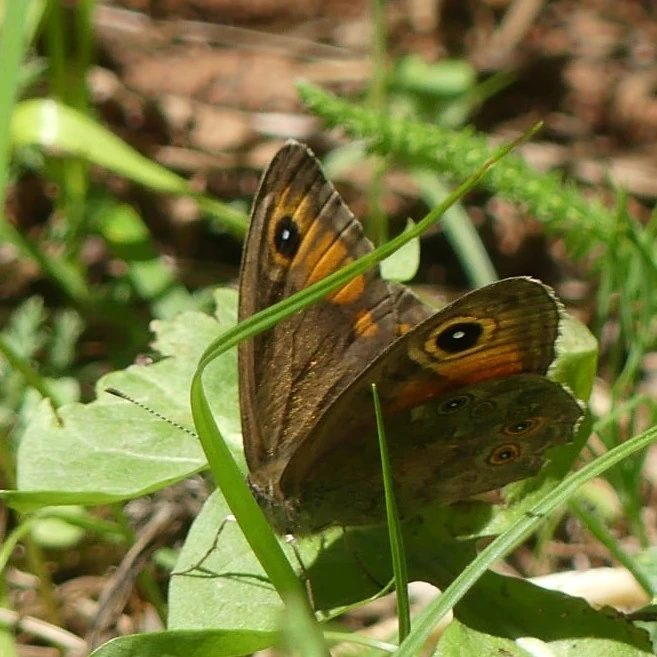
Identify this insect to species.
Lasiommata maera (also Pararge maera)
